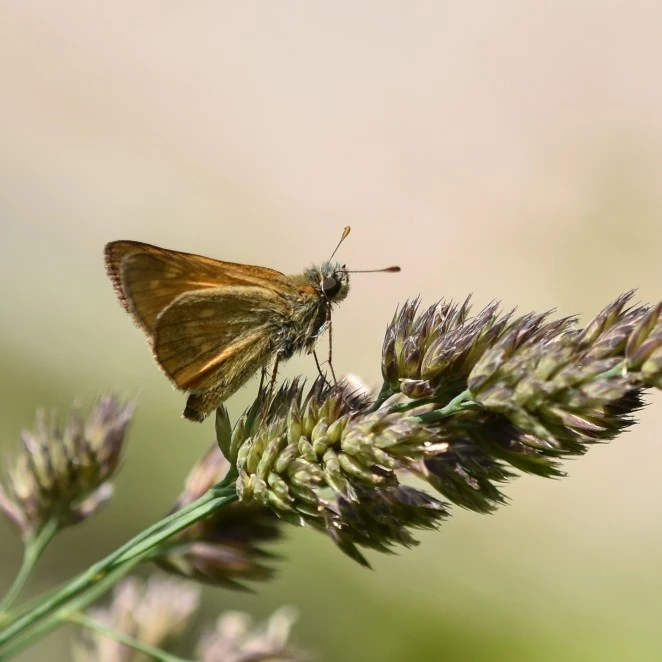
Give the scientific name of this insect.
Ochlodes sylvanus (also Ochlodes venata)
